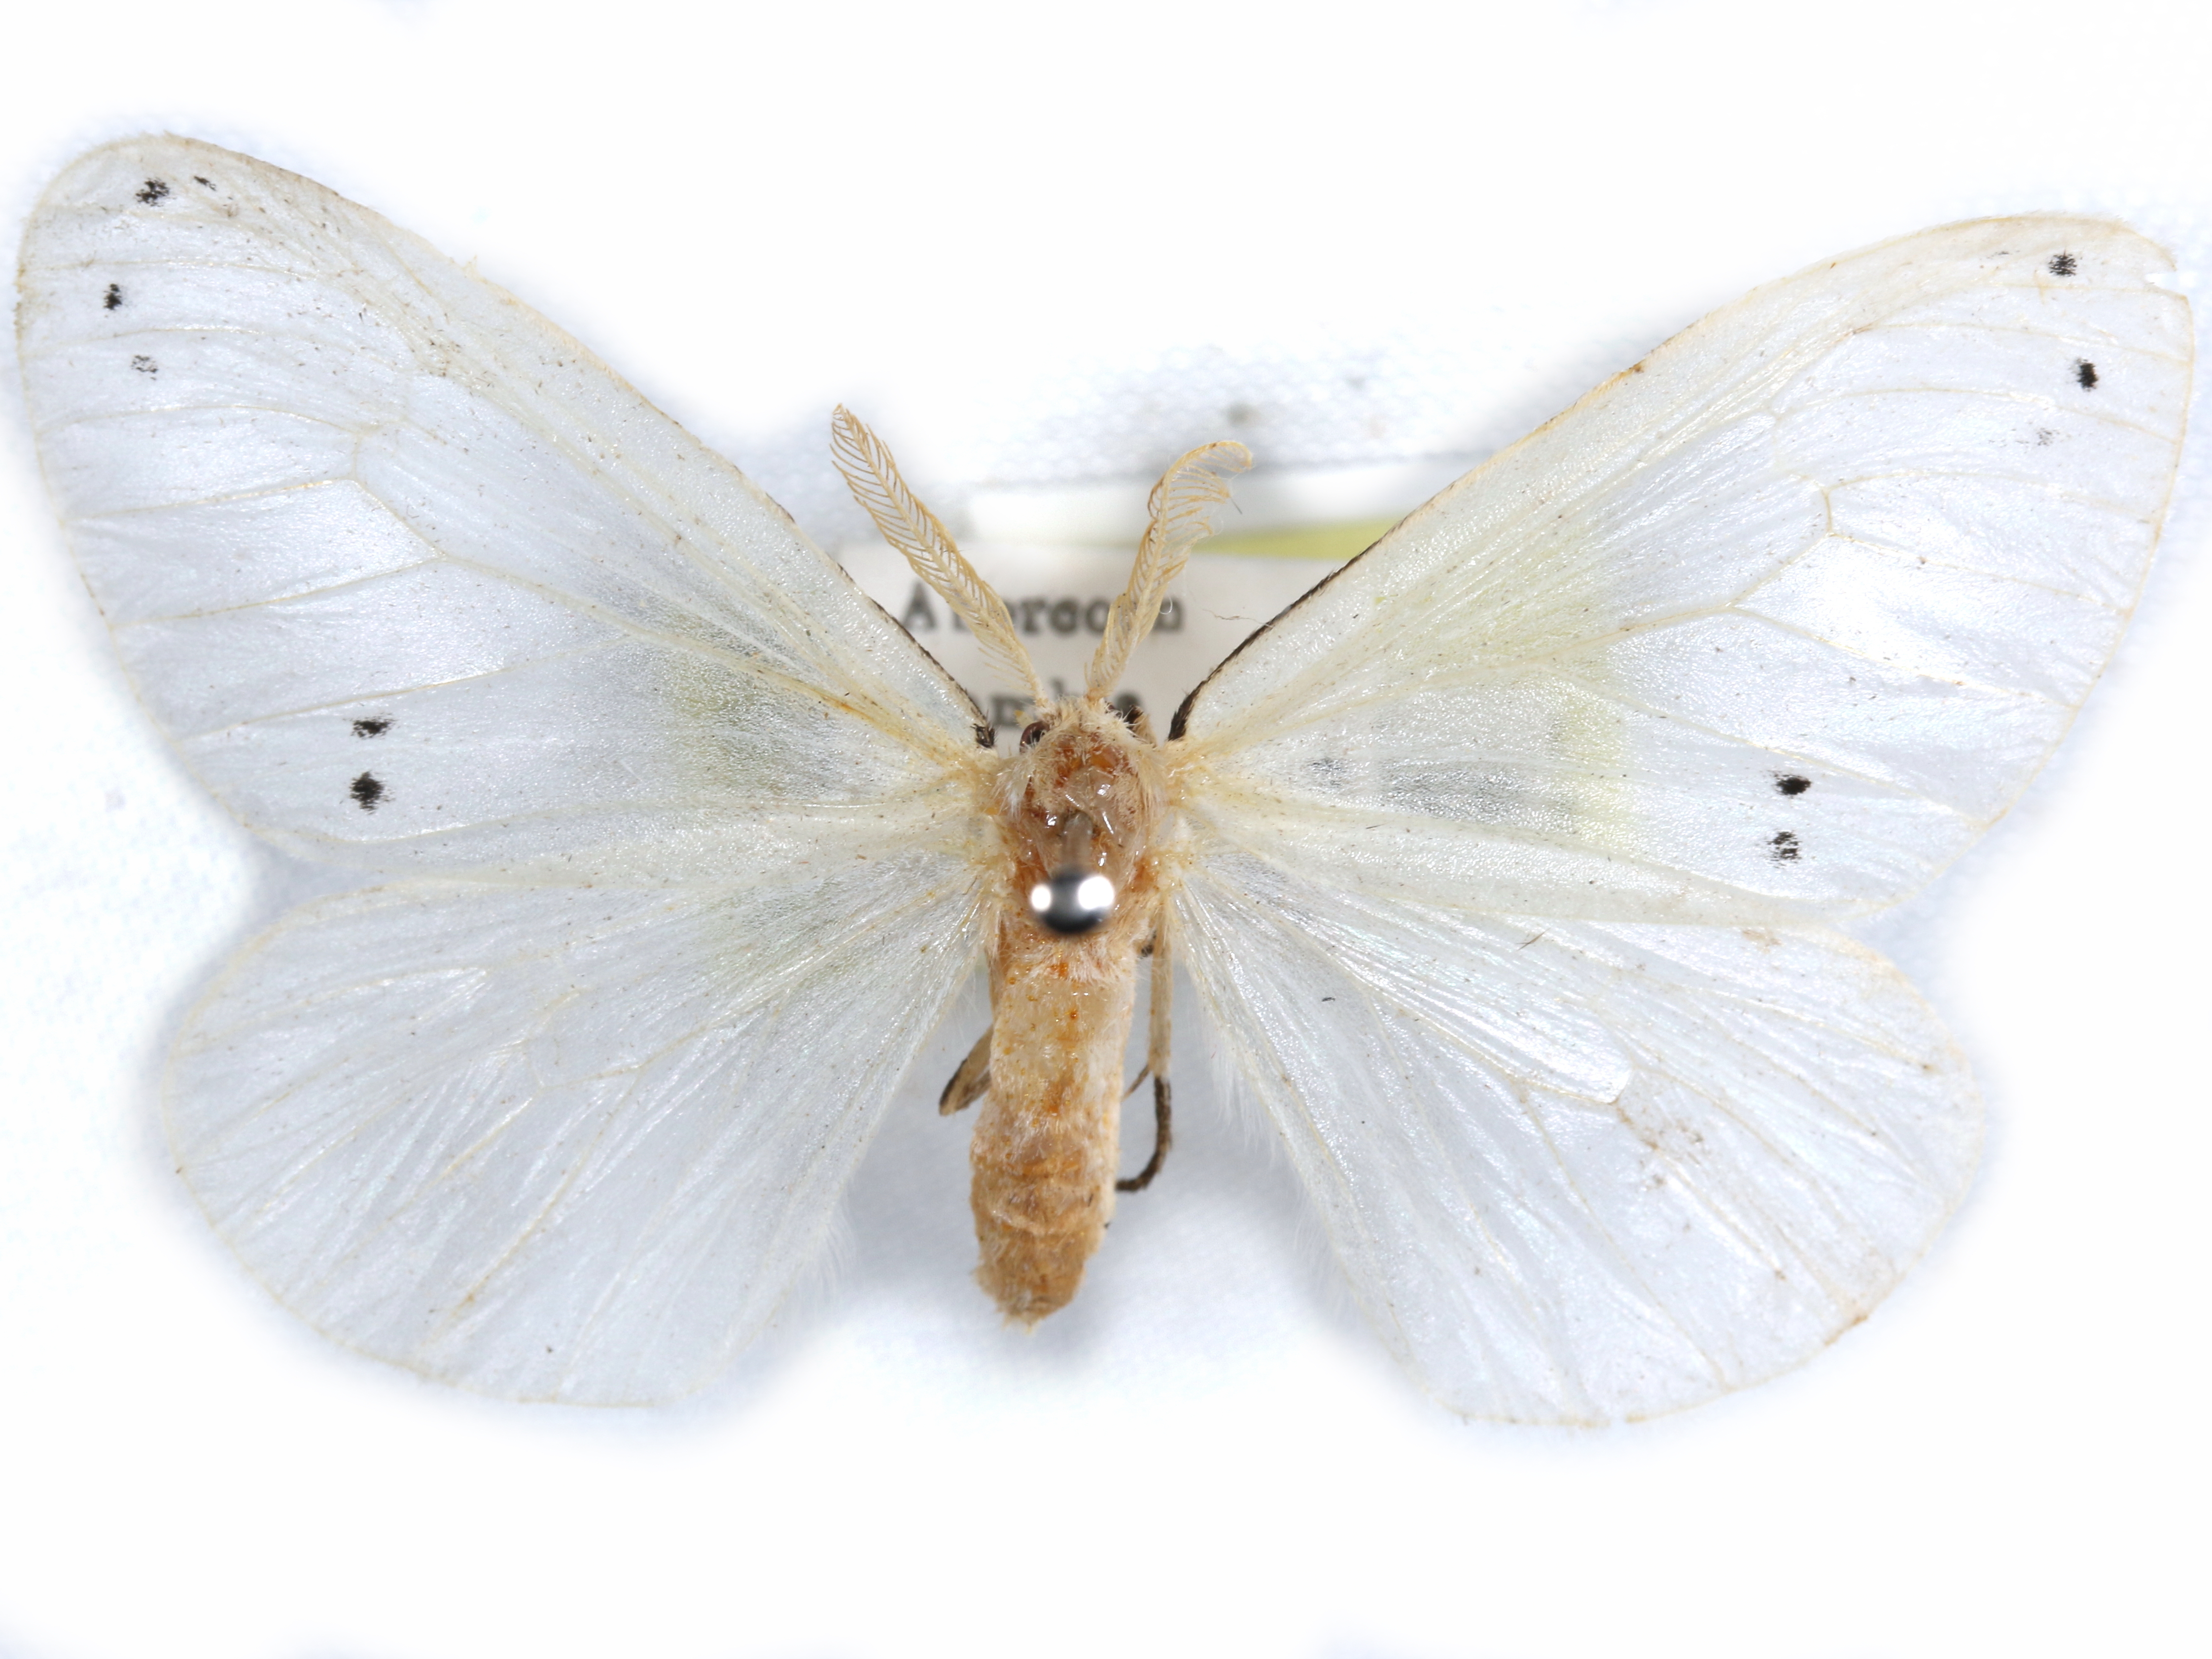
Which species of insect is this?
Pirgula atrinotata
